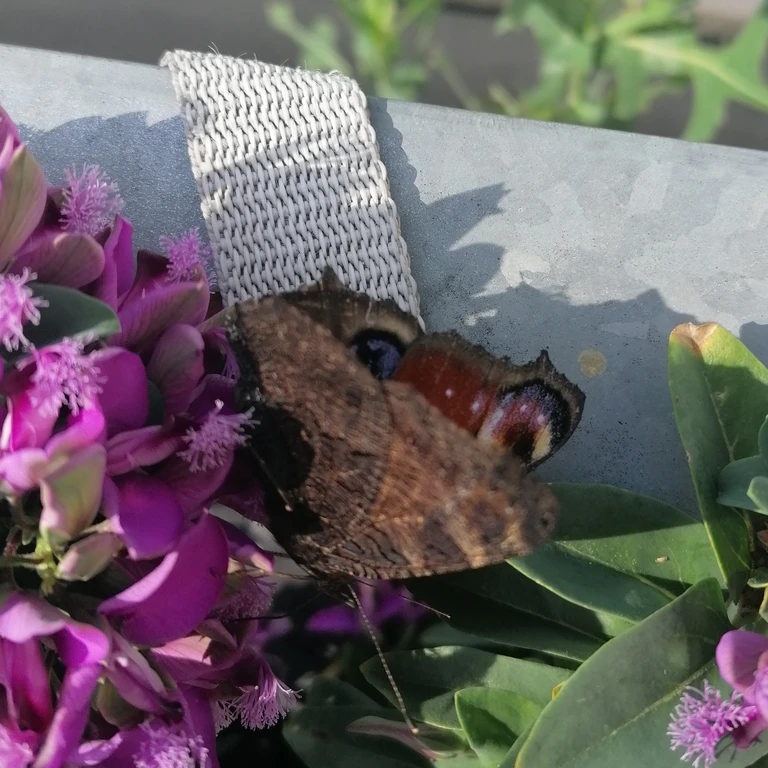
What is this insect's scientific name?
Aglais io
